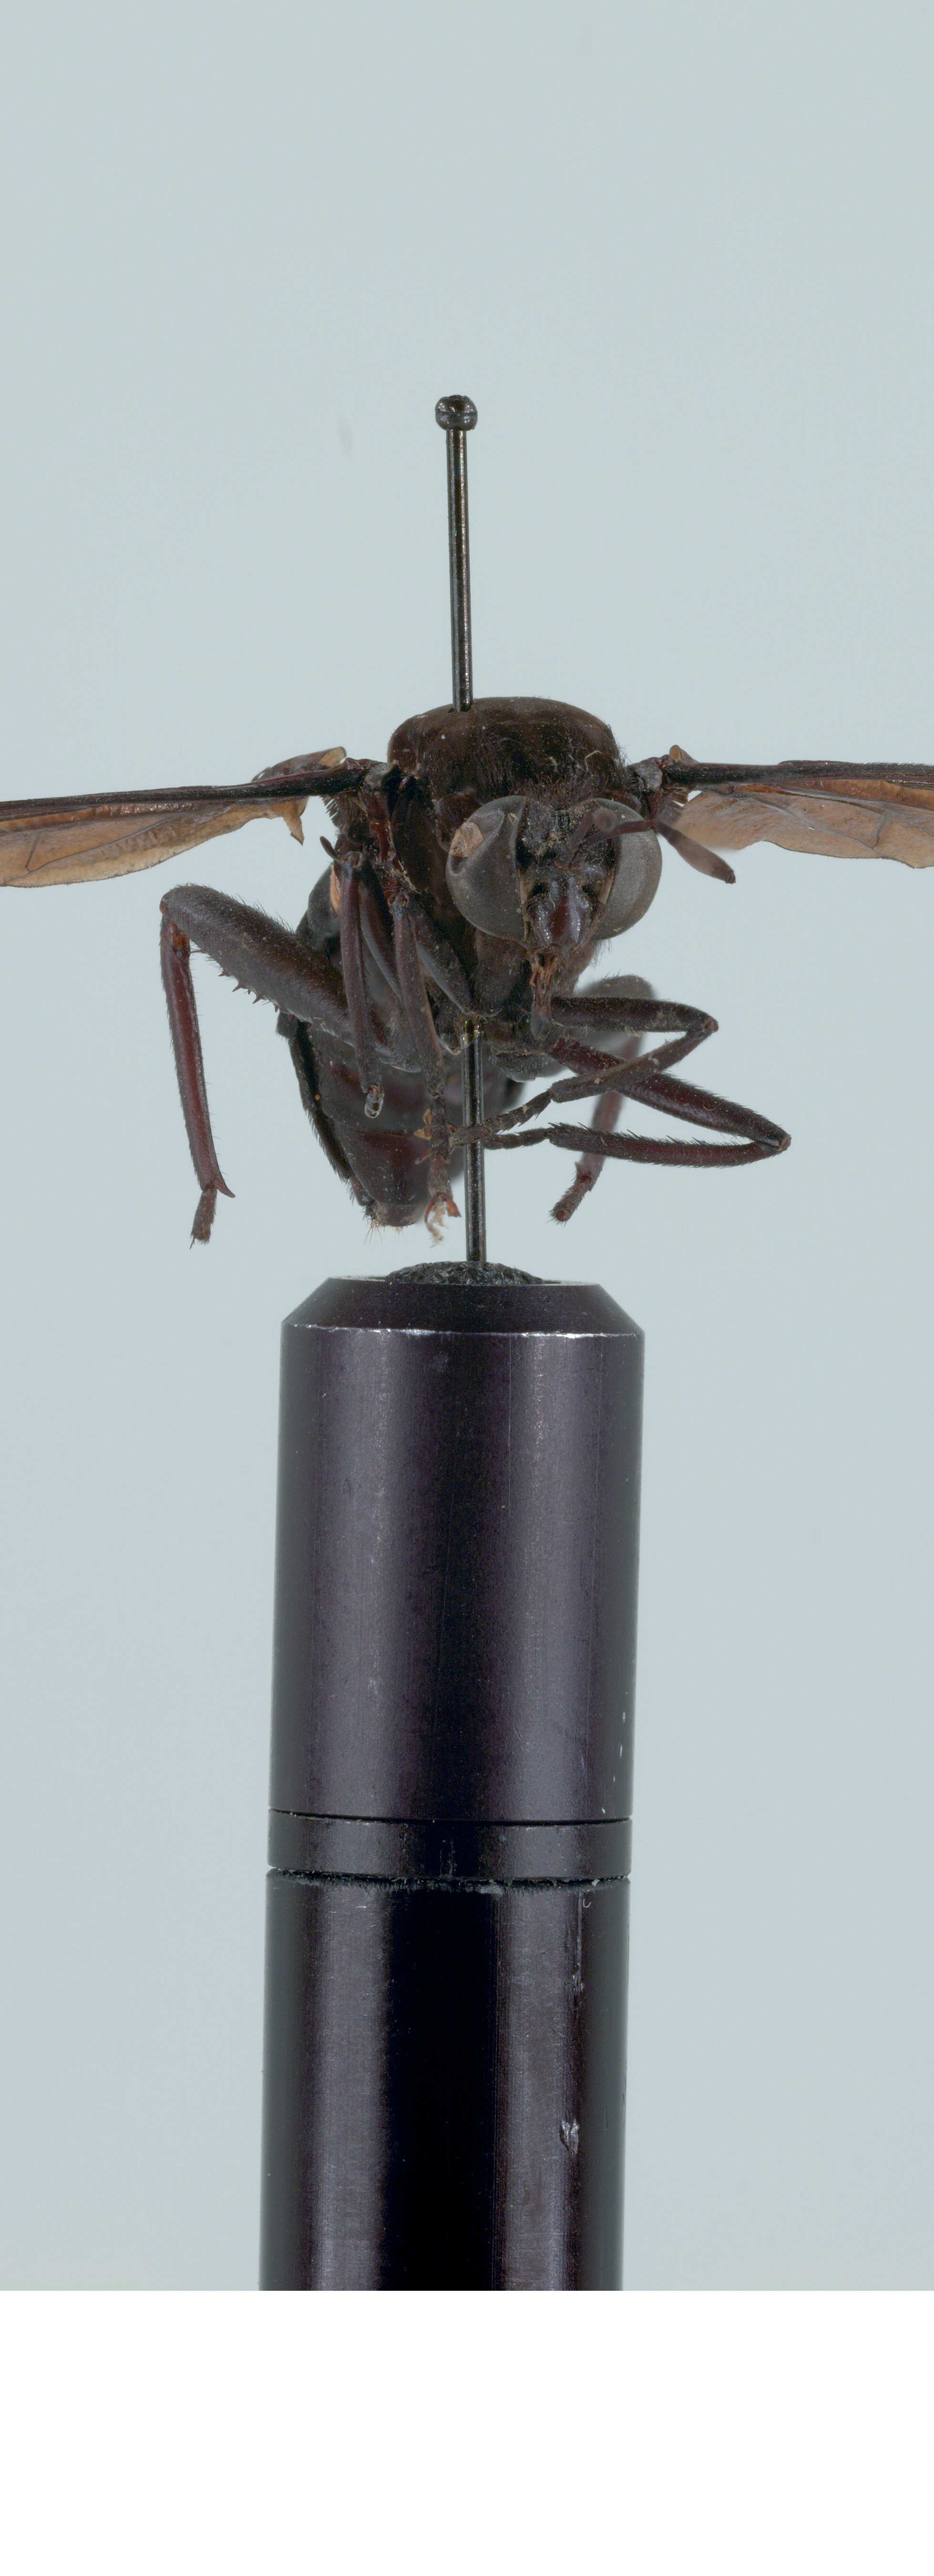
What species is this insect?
Mydas clavatus
